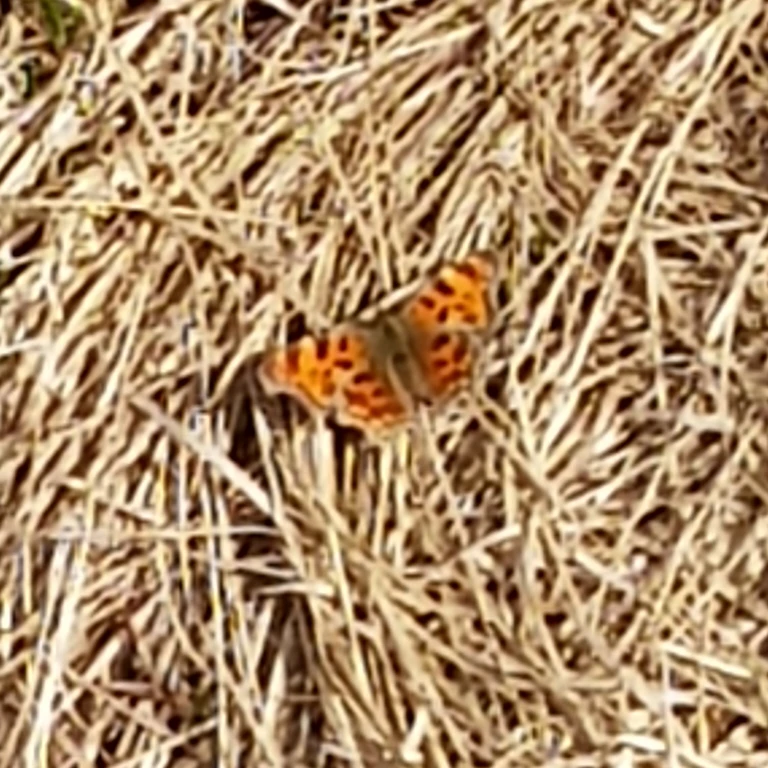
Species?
Polygonia c-album
